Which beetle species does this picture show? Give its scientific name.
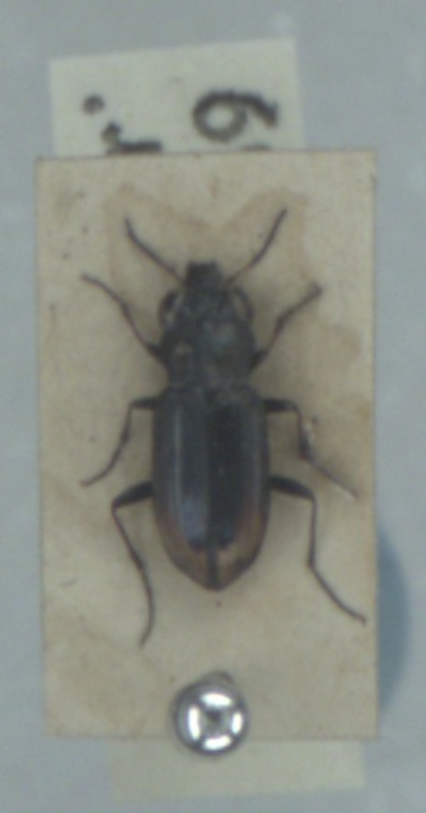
Notiophilus substriatus
